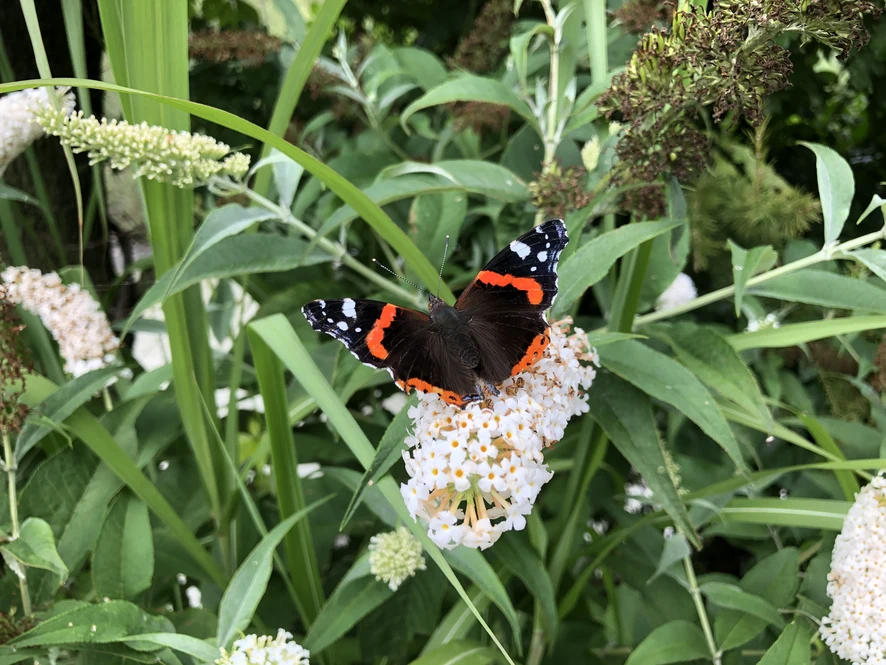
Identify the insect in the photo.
Vanessa atalanta
